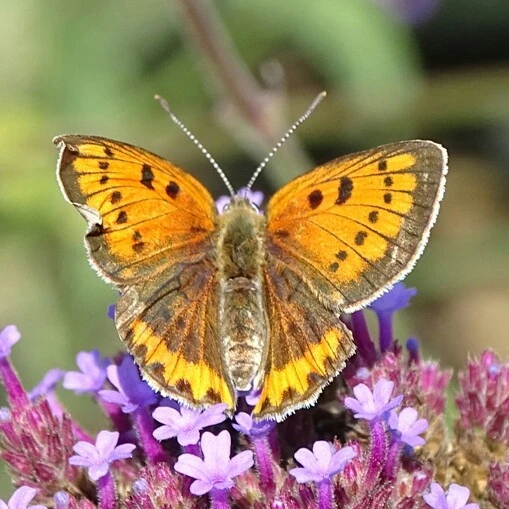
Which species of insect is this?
Lycaena dispar
